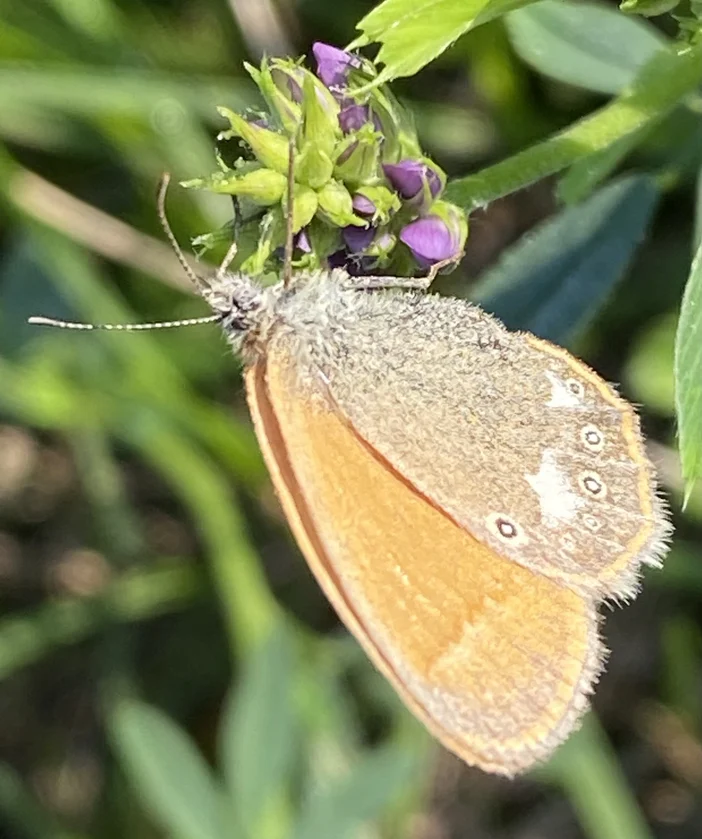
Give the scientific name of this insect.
Coenonympha glycerion (also Coenonympha iphis)
